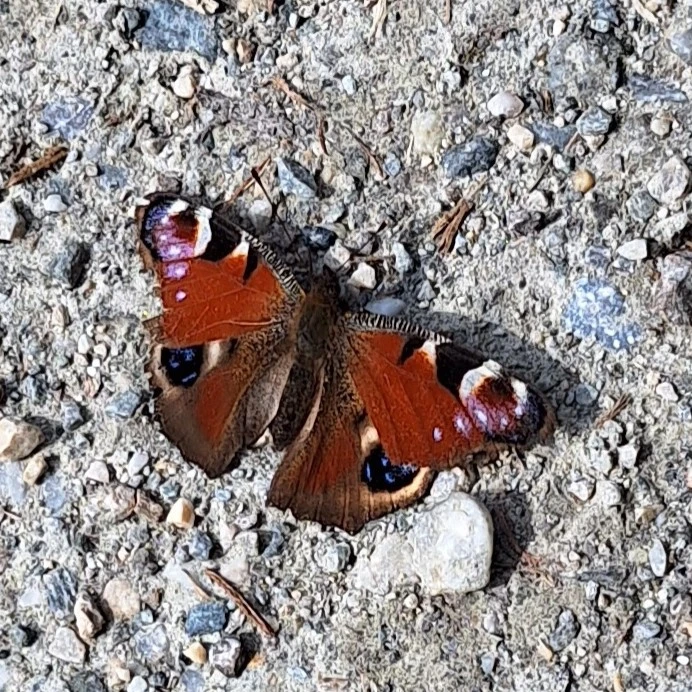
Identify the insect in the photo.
Aglais io
